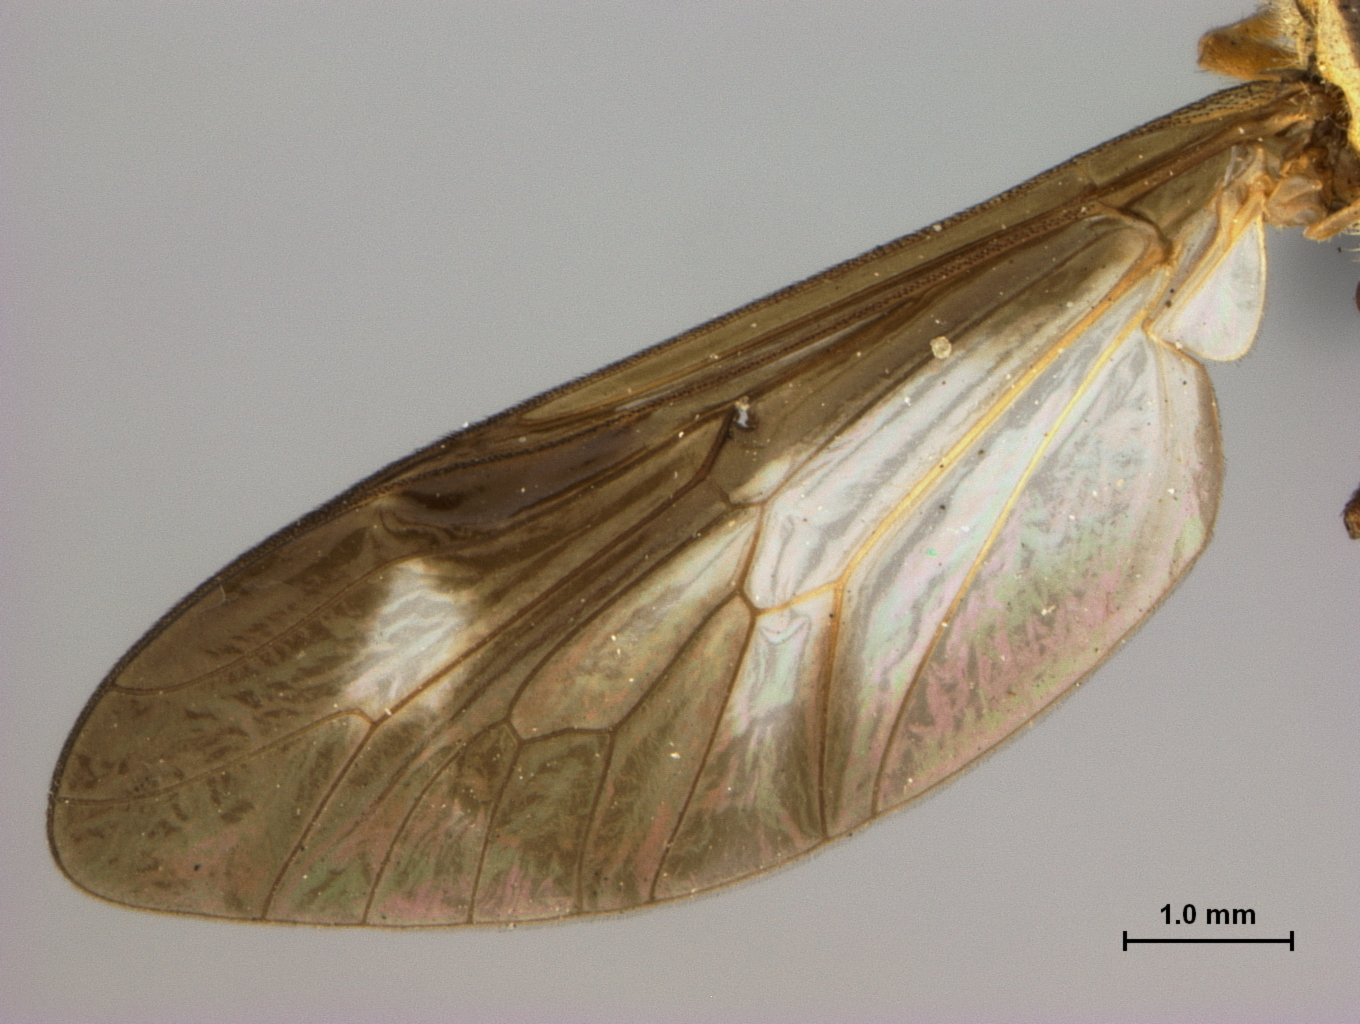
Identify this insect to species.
Chrysops bistellatus
